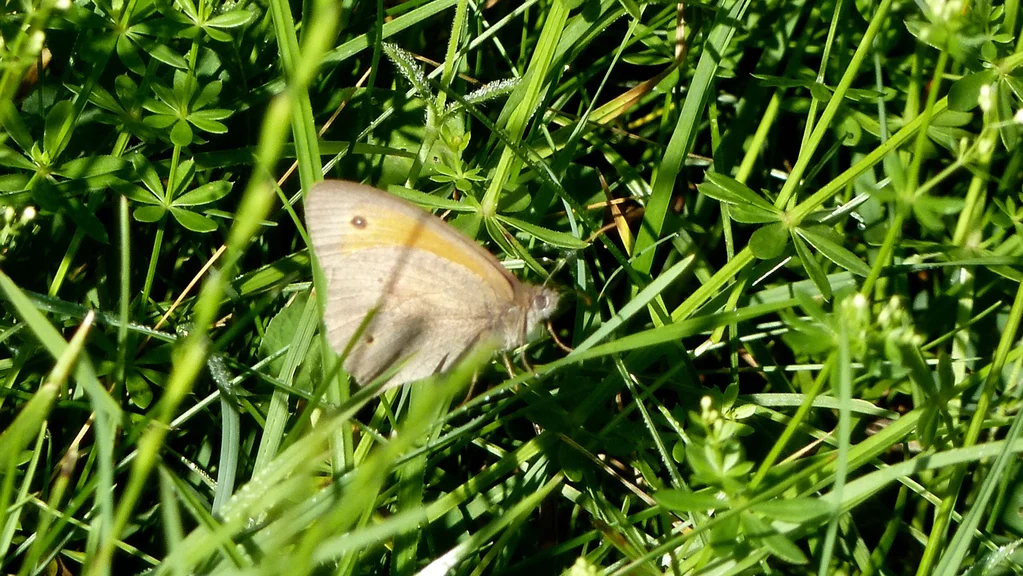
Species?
Maniola jurtina
